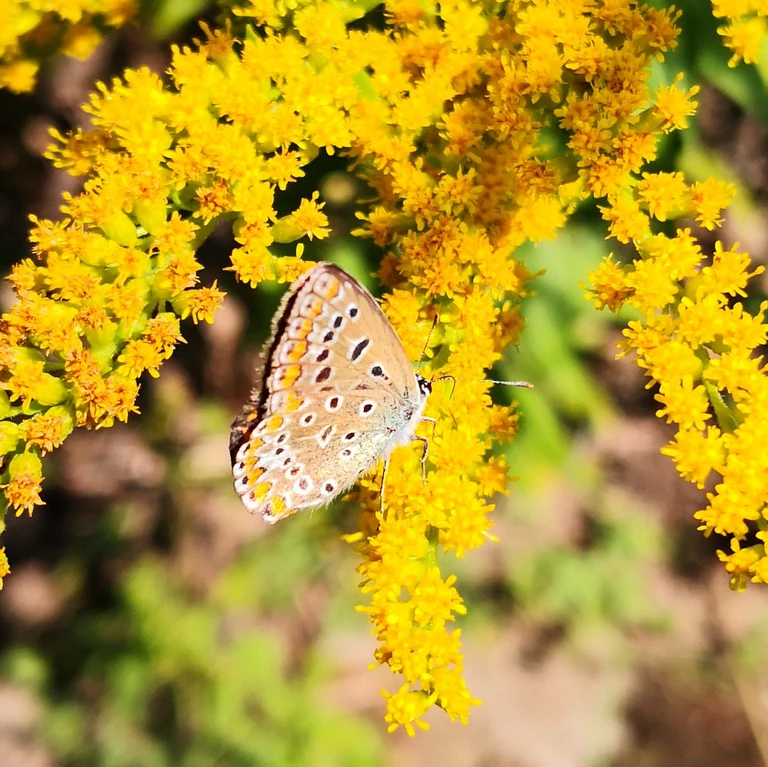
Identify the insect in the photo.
Polyommatus icarus
